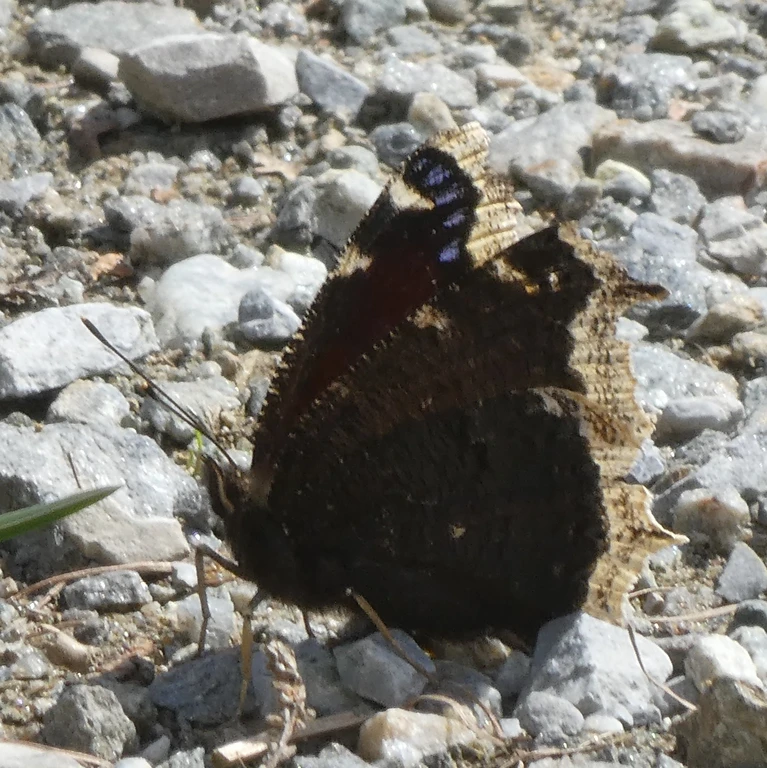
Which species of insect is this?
Nymphalis antiopa
